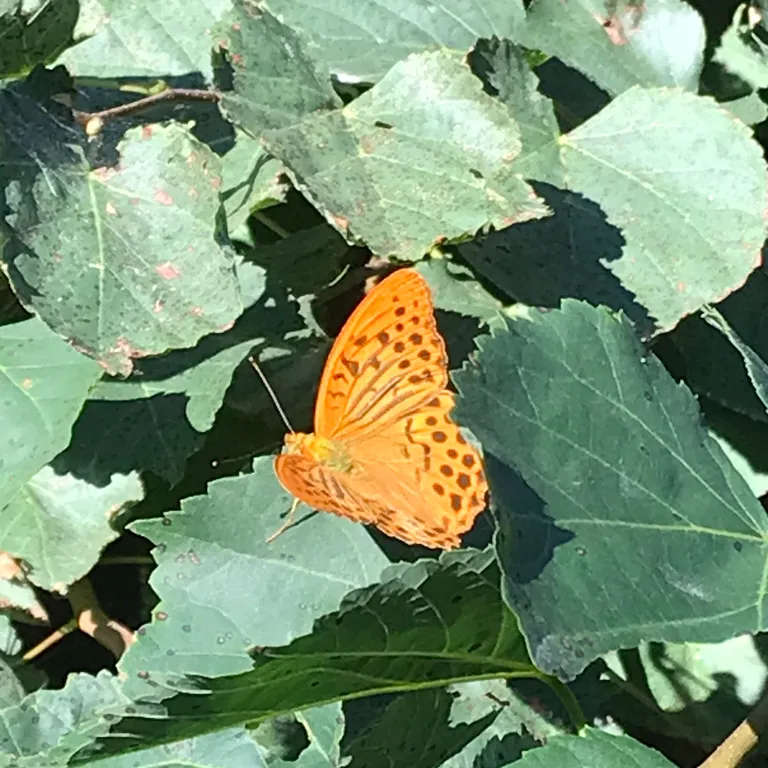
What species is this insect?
Argynnis paphia
